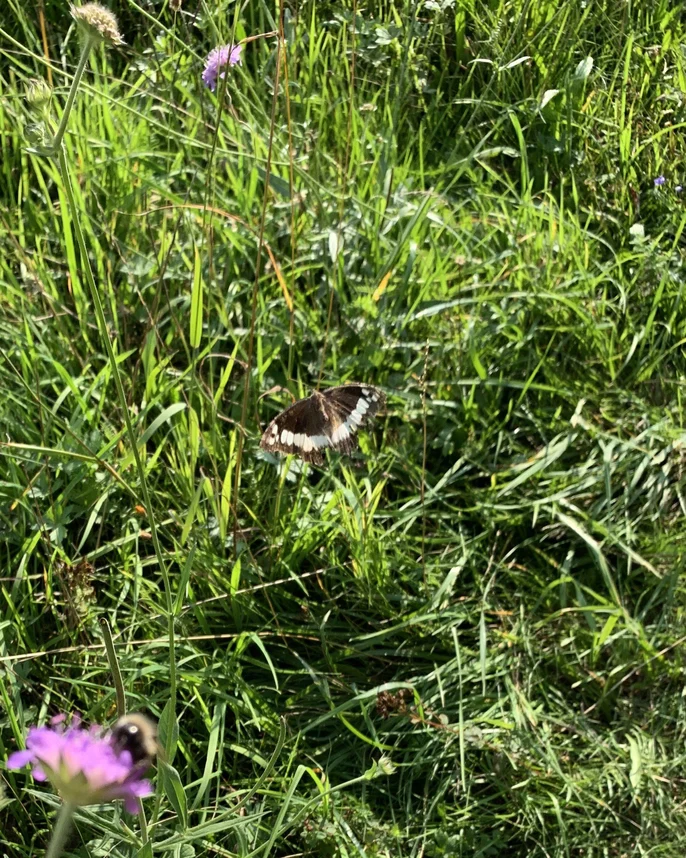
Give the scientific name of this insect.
Brintesia circe
